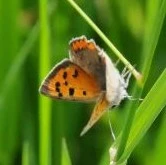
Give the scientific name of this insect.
Lycaena phlaeas
